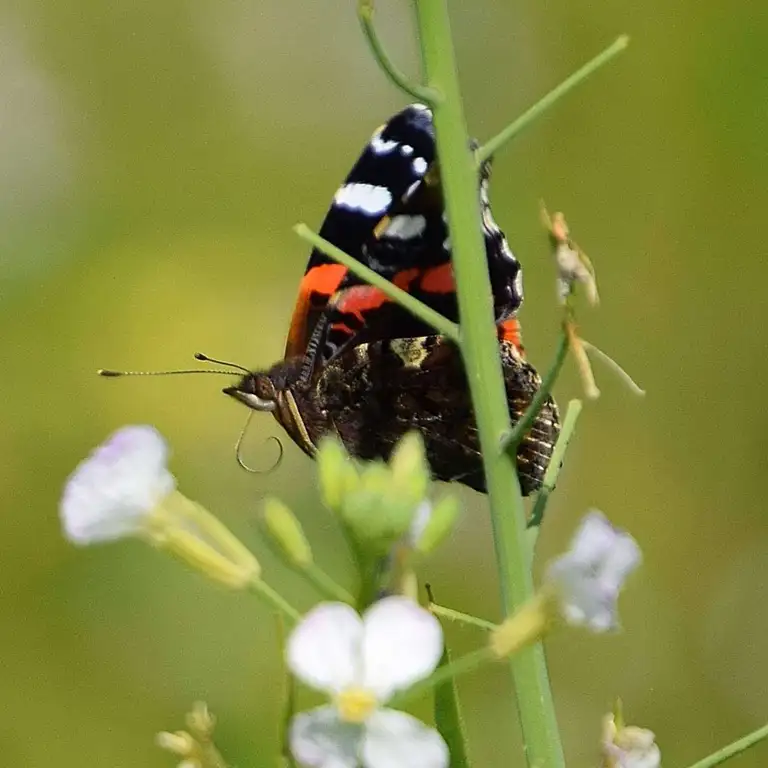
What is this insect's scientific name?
Vanessa atalanta
